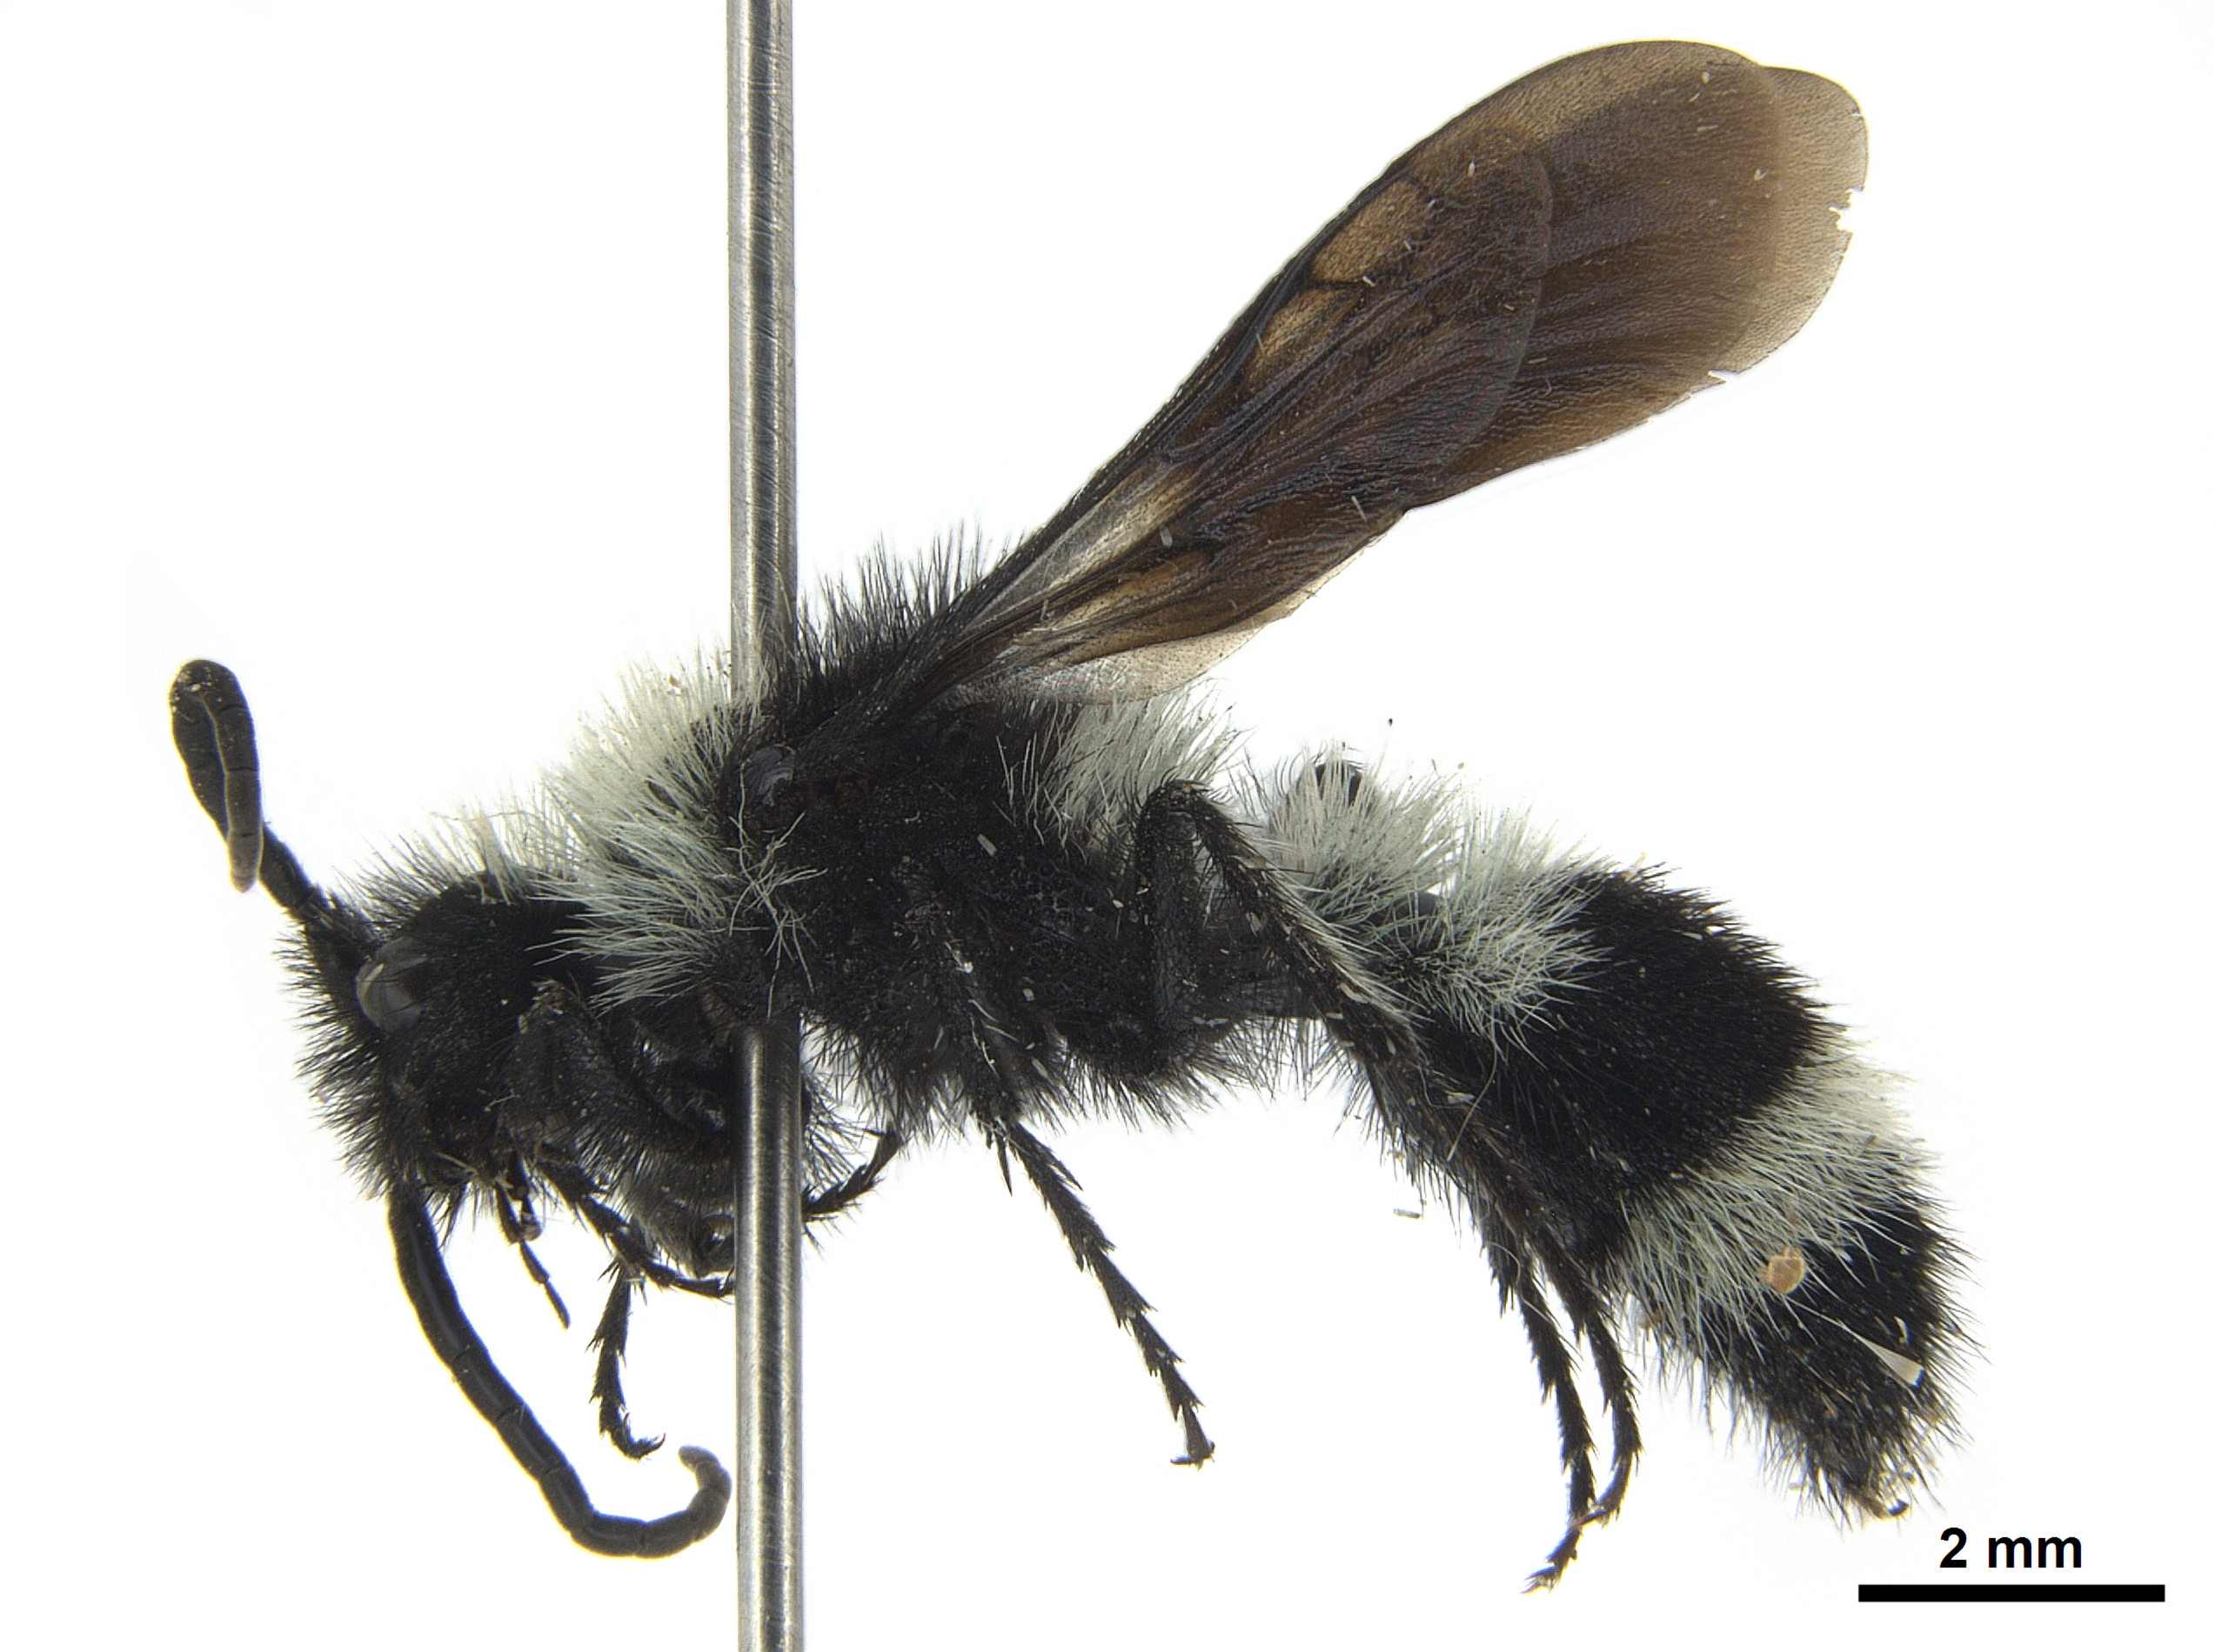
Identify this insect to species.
Reedomutilla gayi
